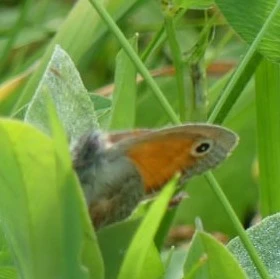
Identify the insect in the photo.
Coenonympha pamphilus
